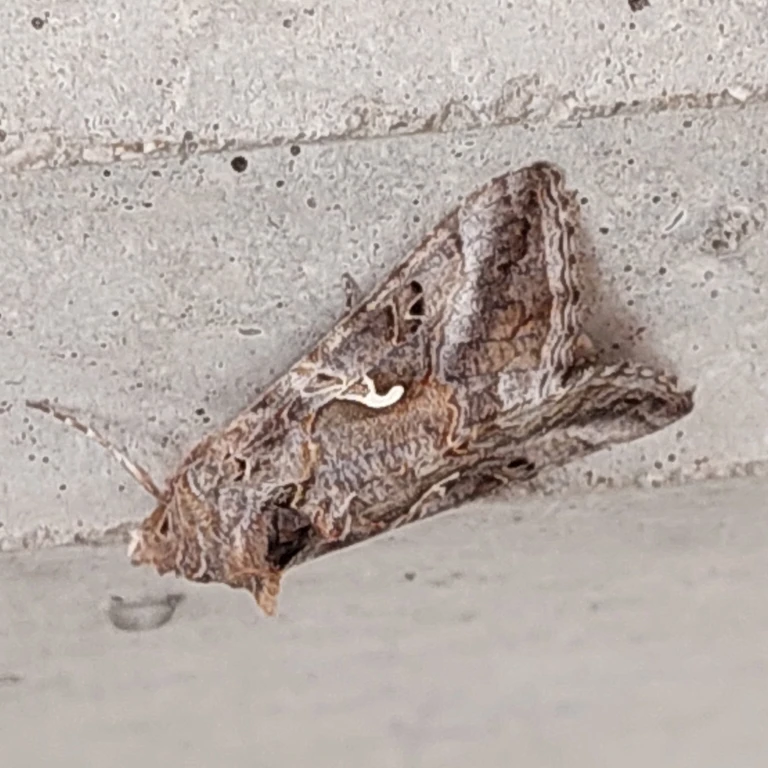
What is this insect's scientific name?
Autographa gamma
